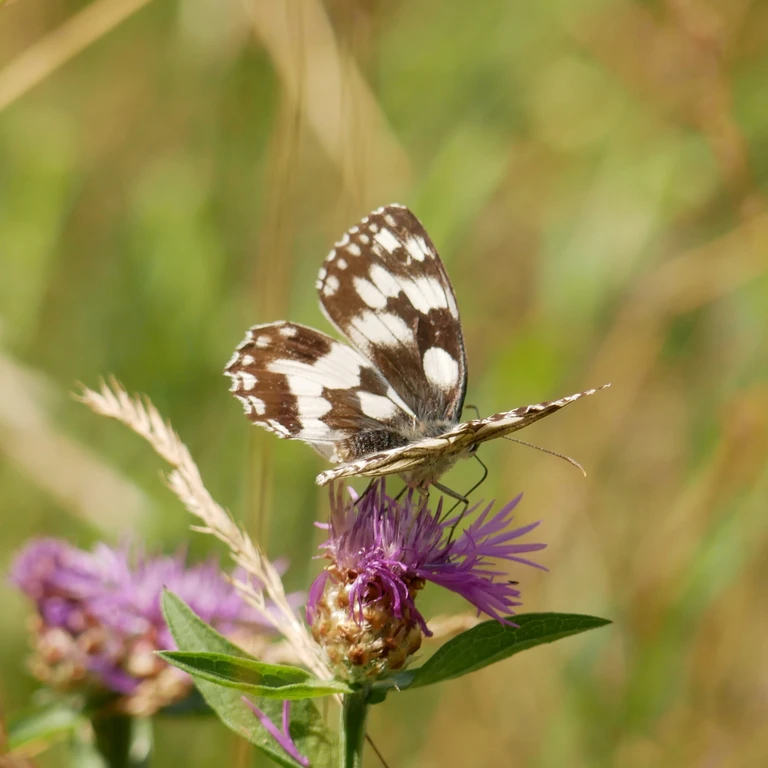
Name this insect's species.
Melanargia galathea
